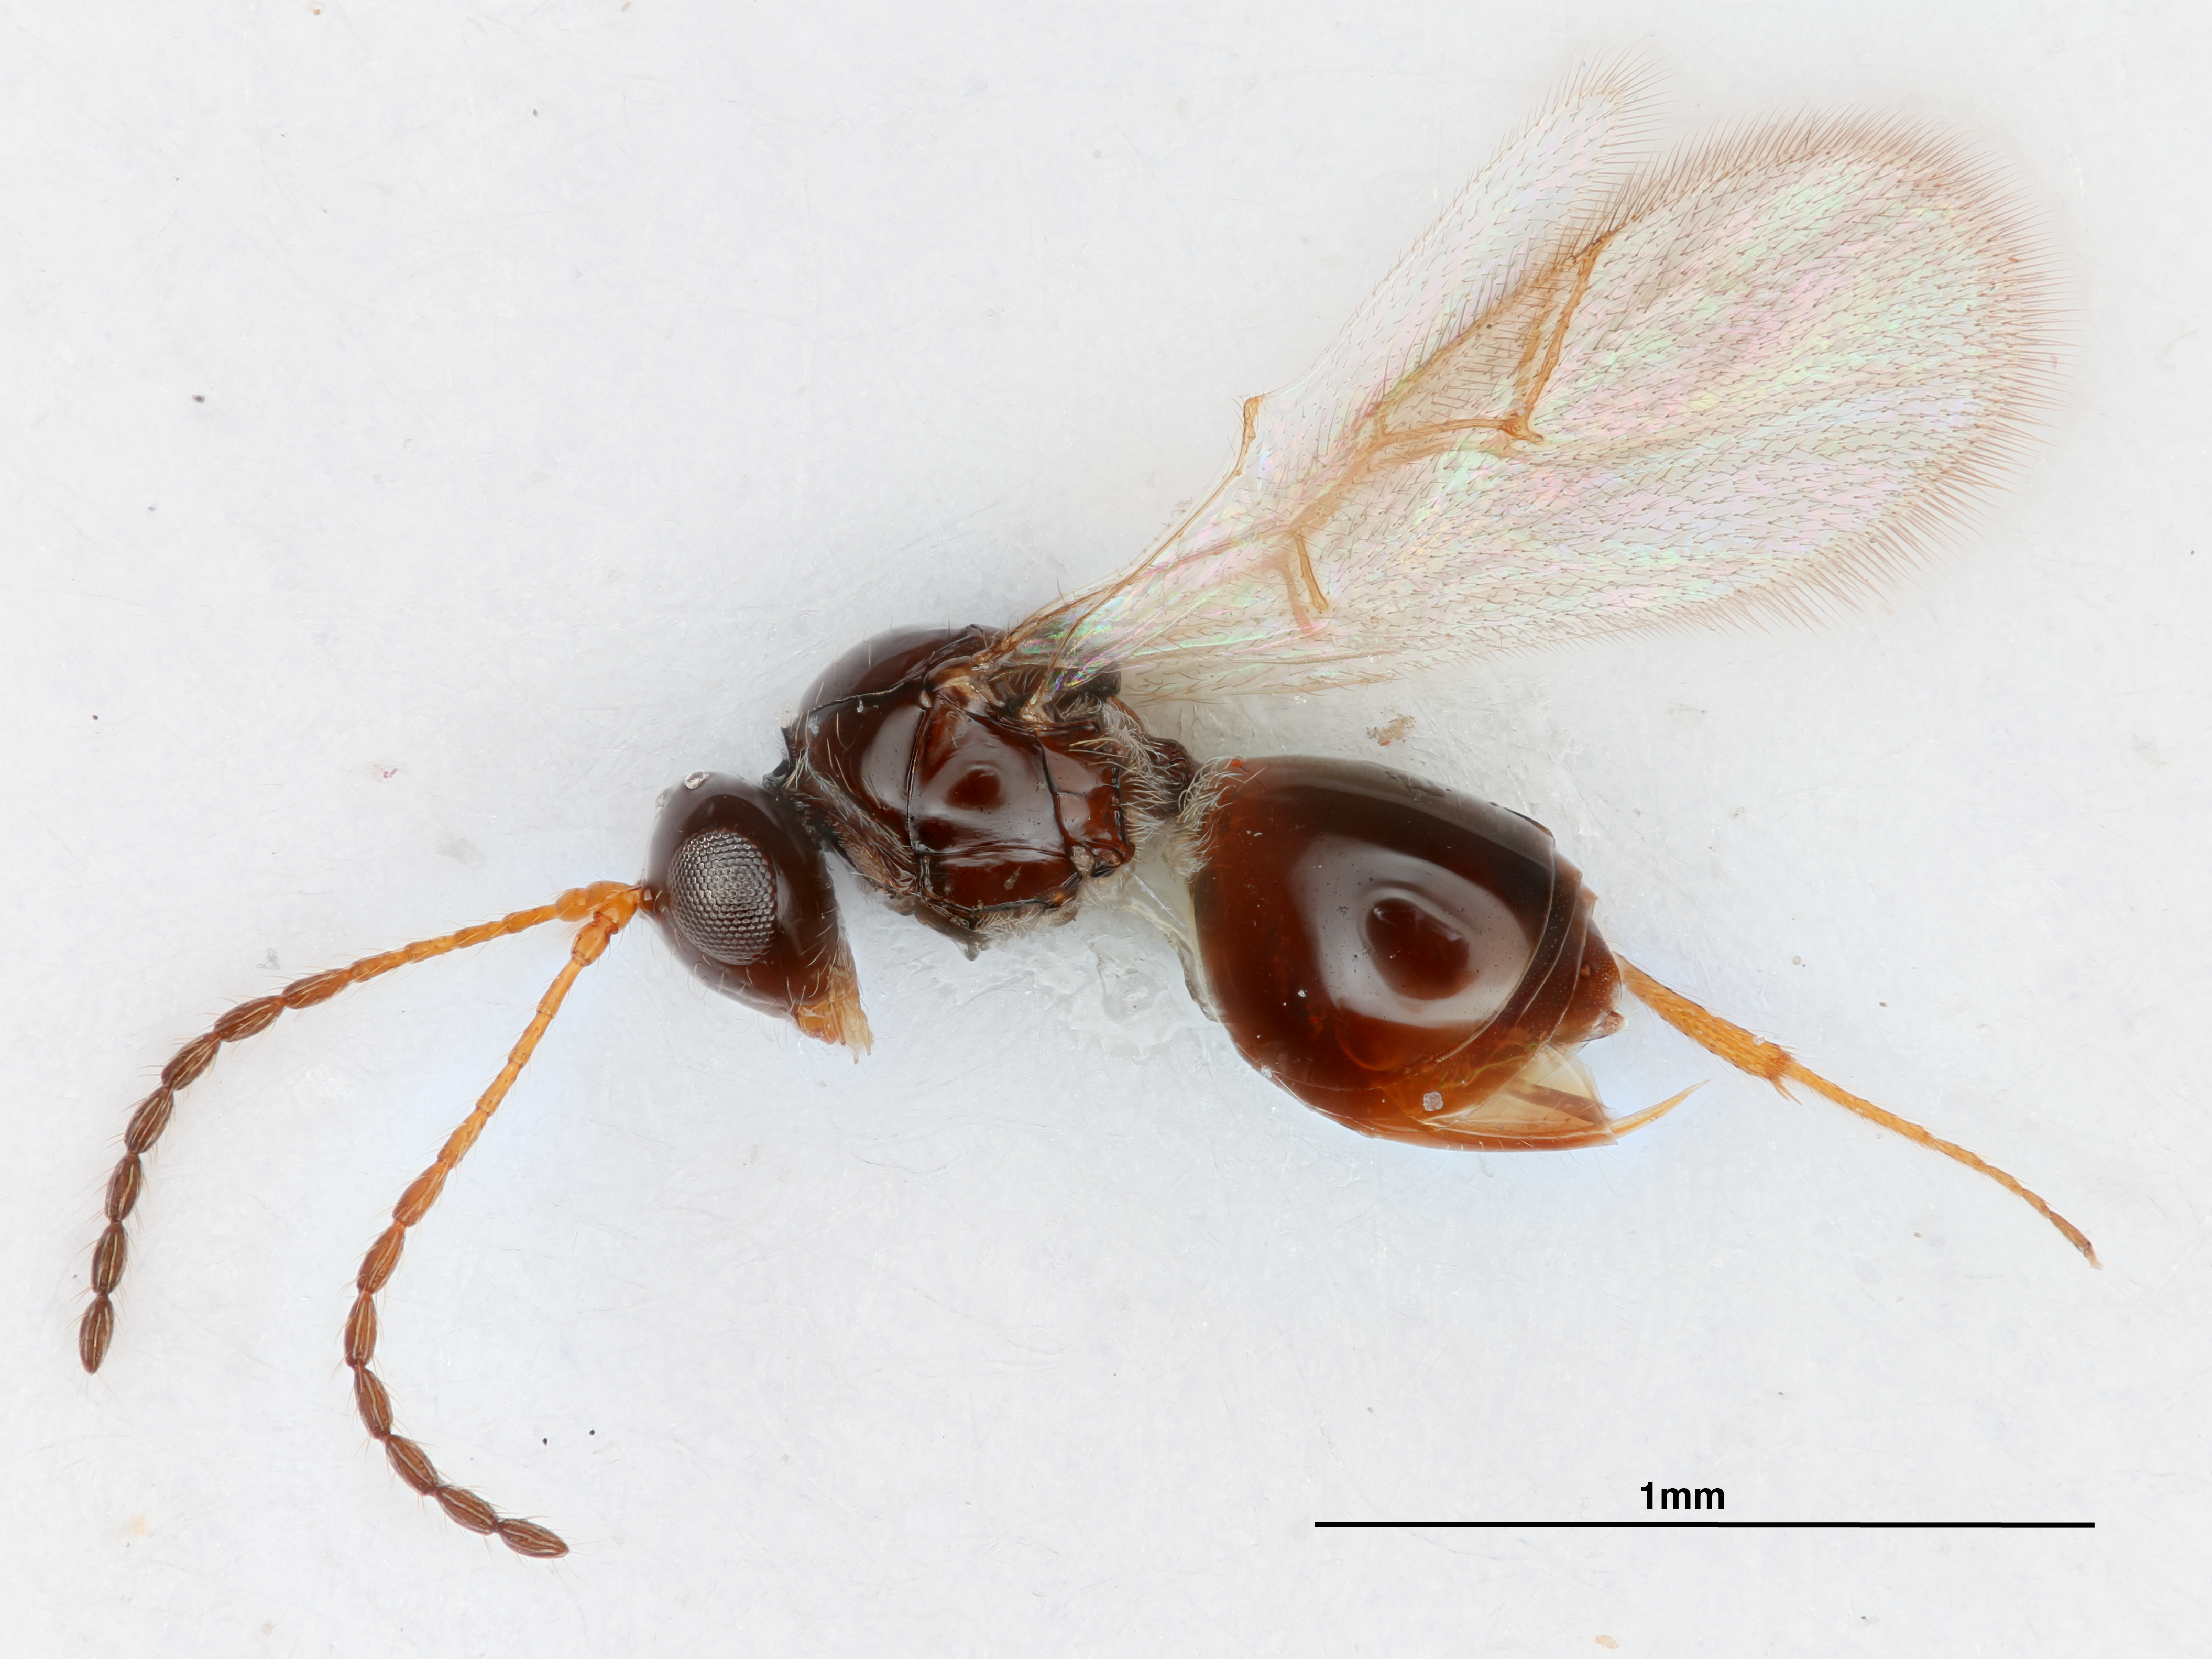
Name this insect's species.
Leptopilina leipsi
